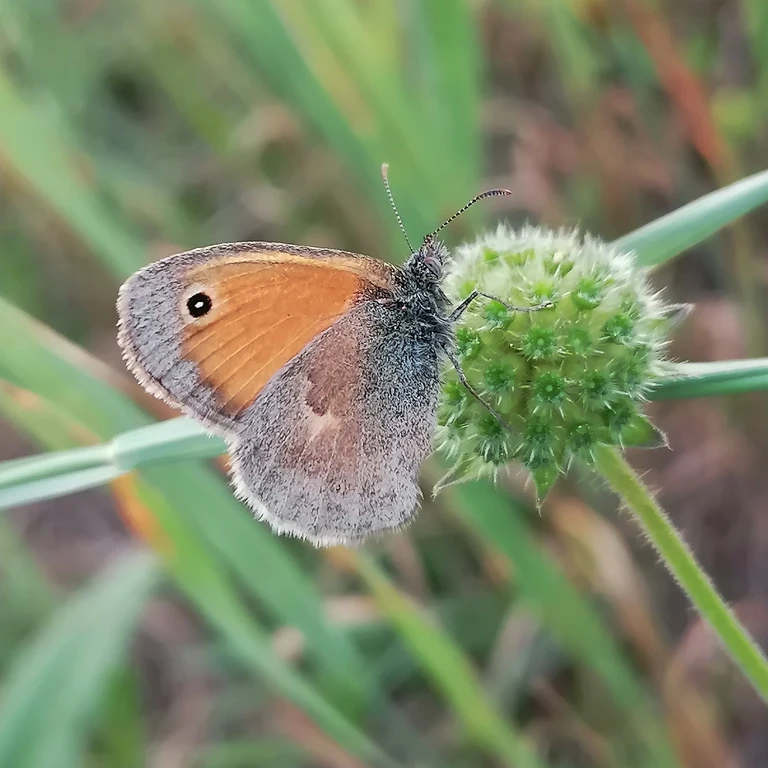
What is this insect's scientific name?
Coenonympha pamphilus
